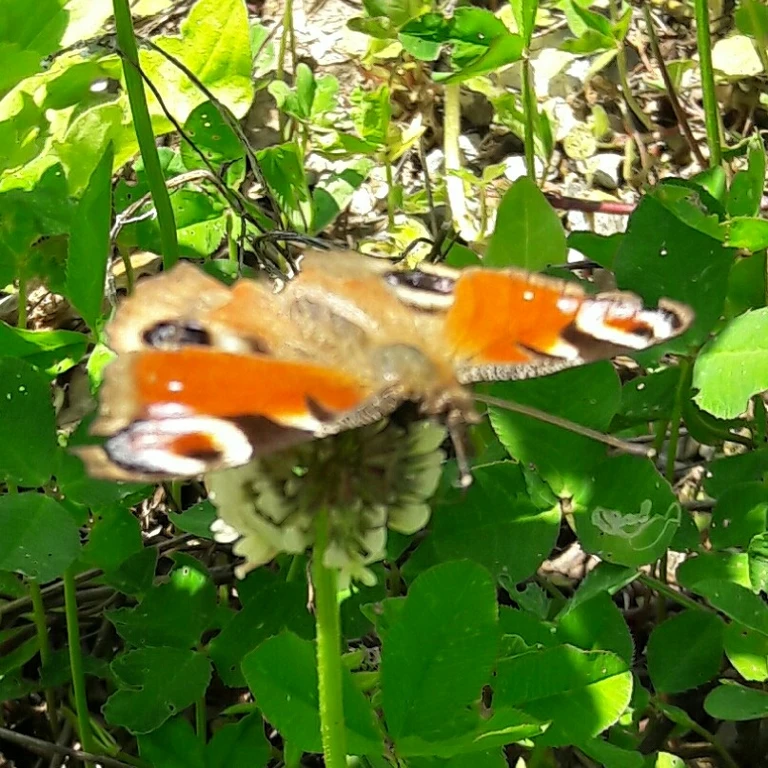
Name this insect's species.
Aglais io
